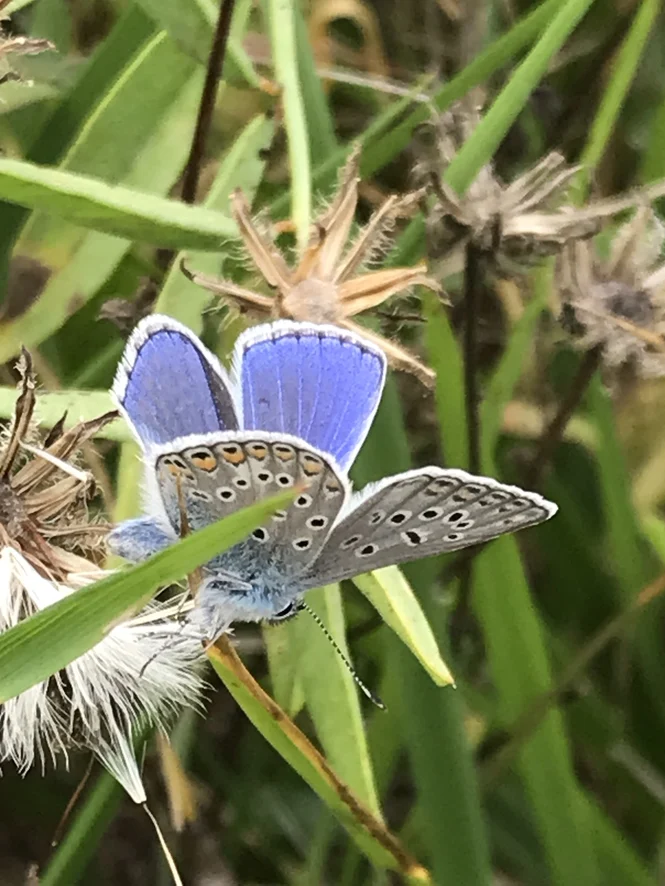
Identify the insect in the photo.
Polyommatus icarus
